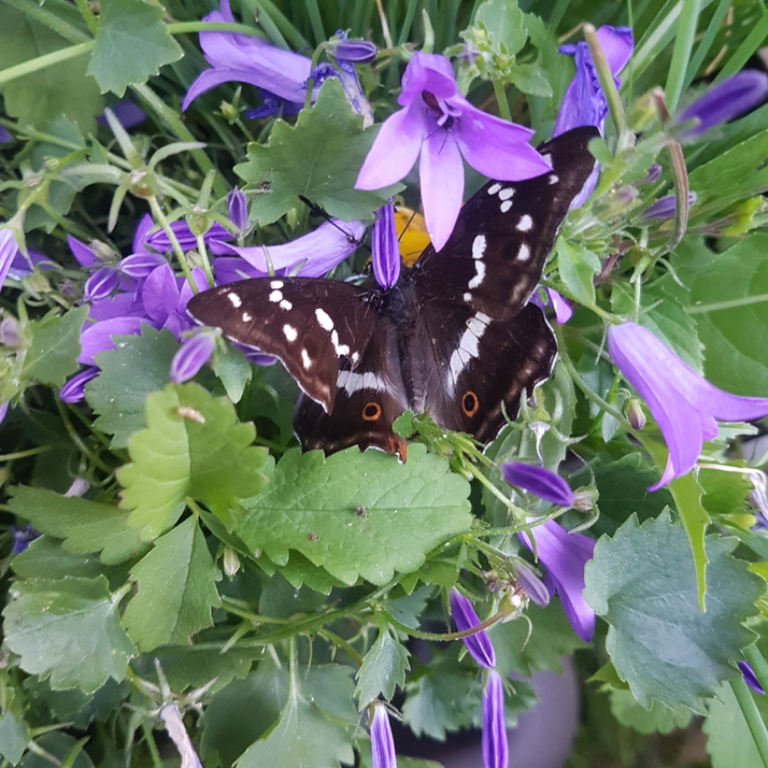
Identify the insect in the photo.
Apatura iris
